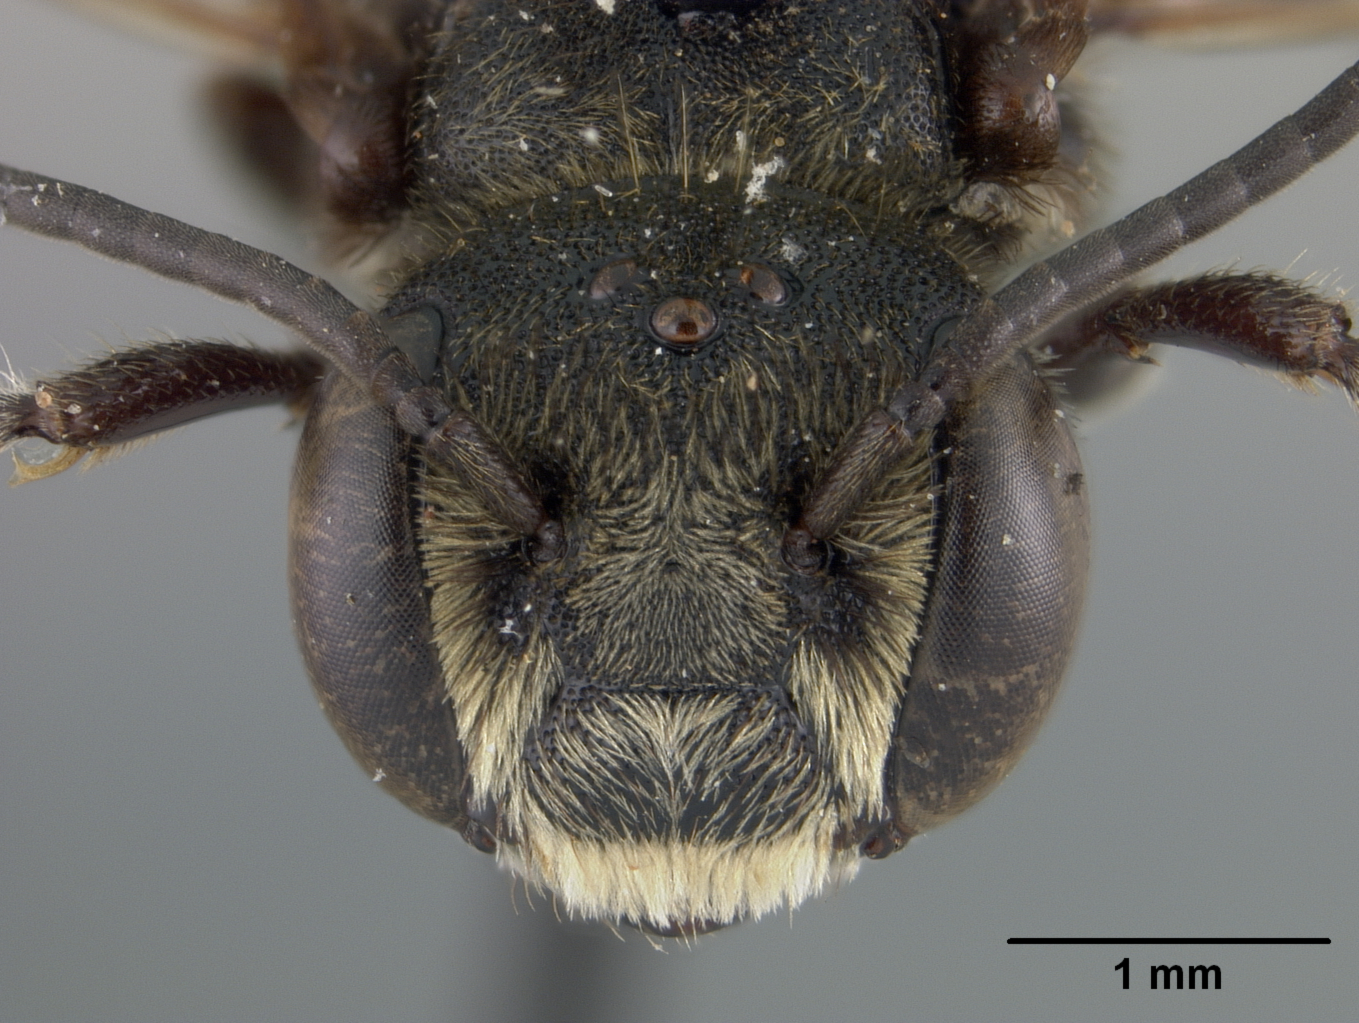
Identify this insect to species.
Megachile microdontura
